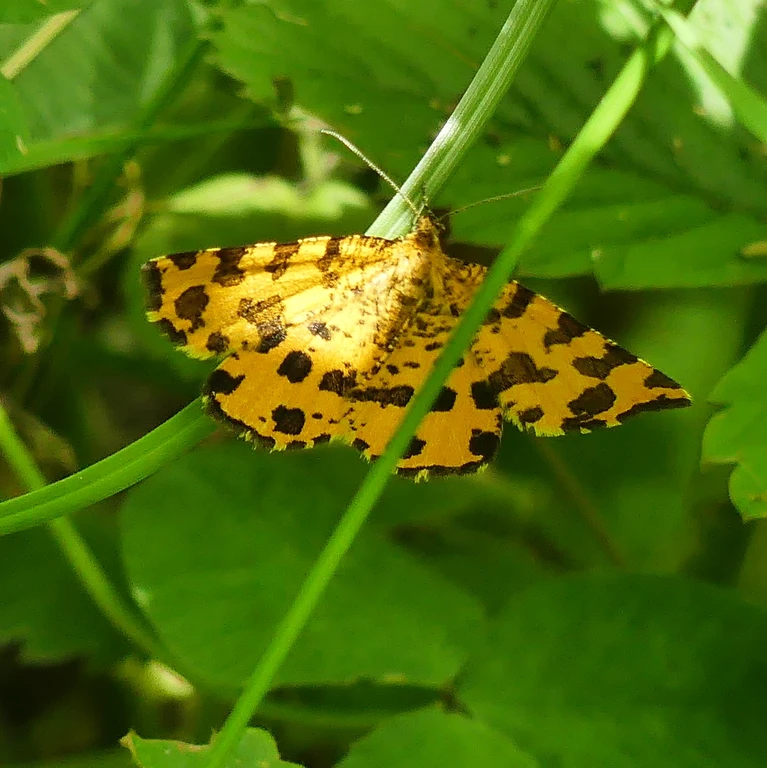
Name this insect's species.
Pseudopanthera macularia
